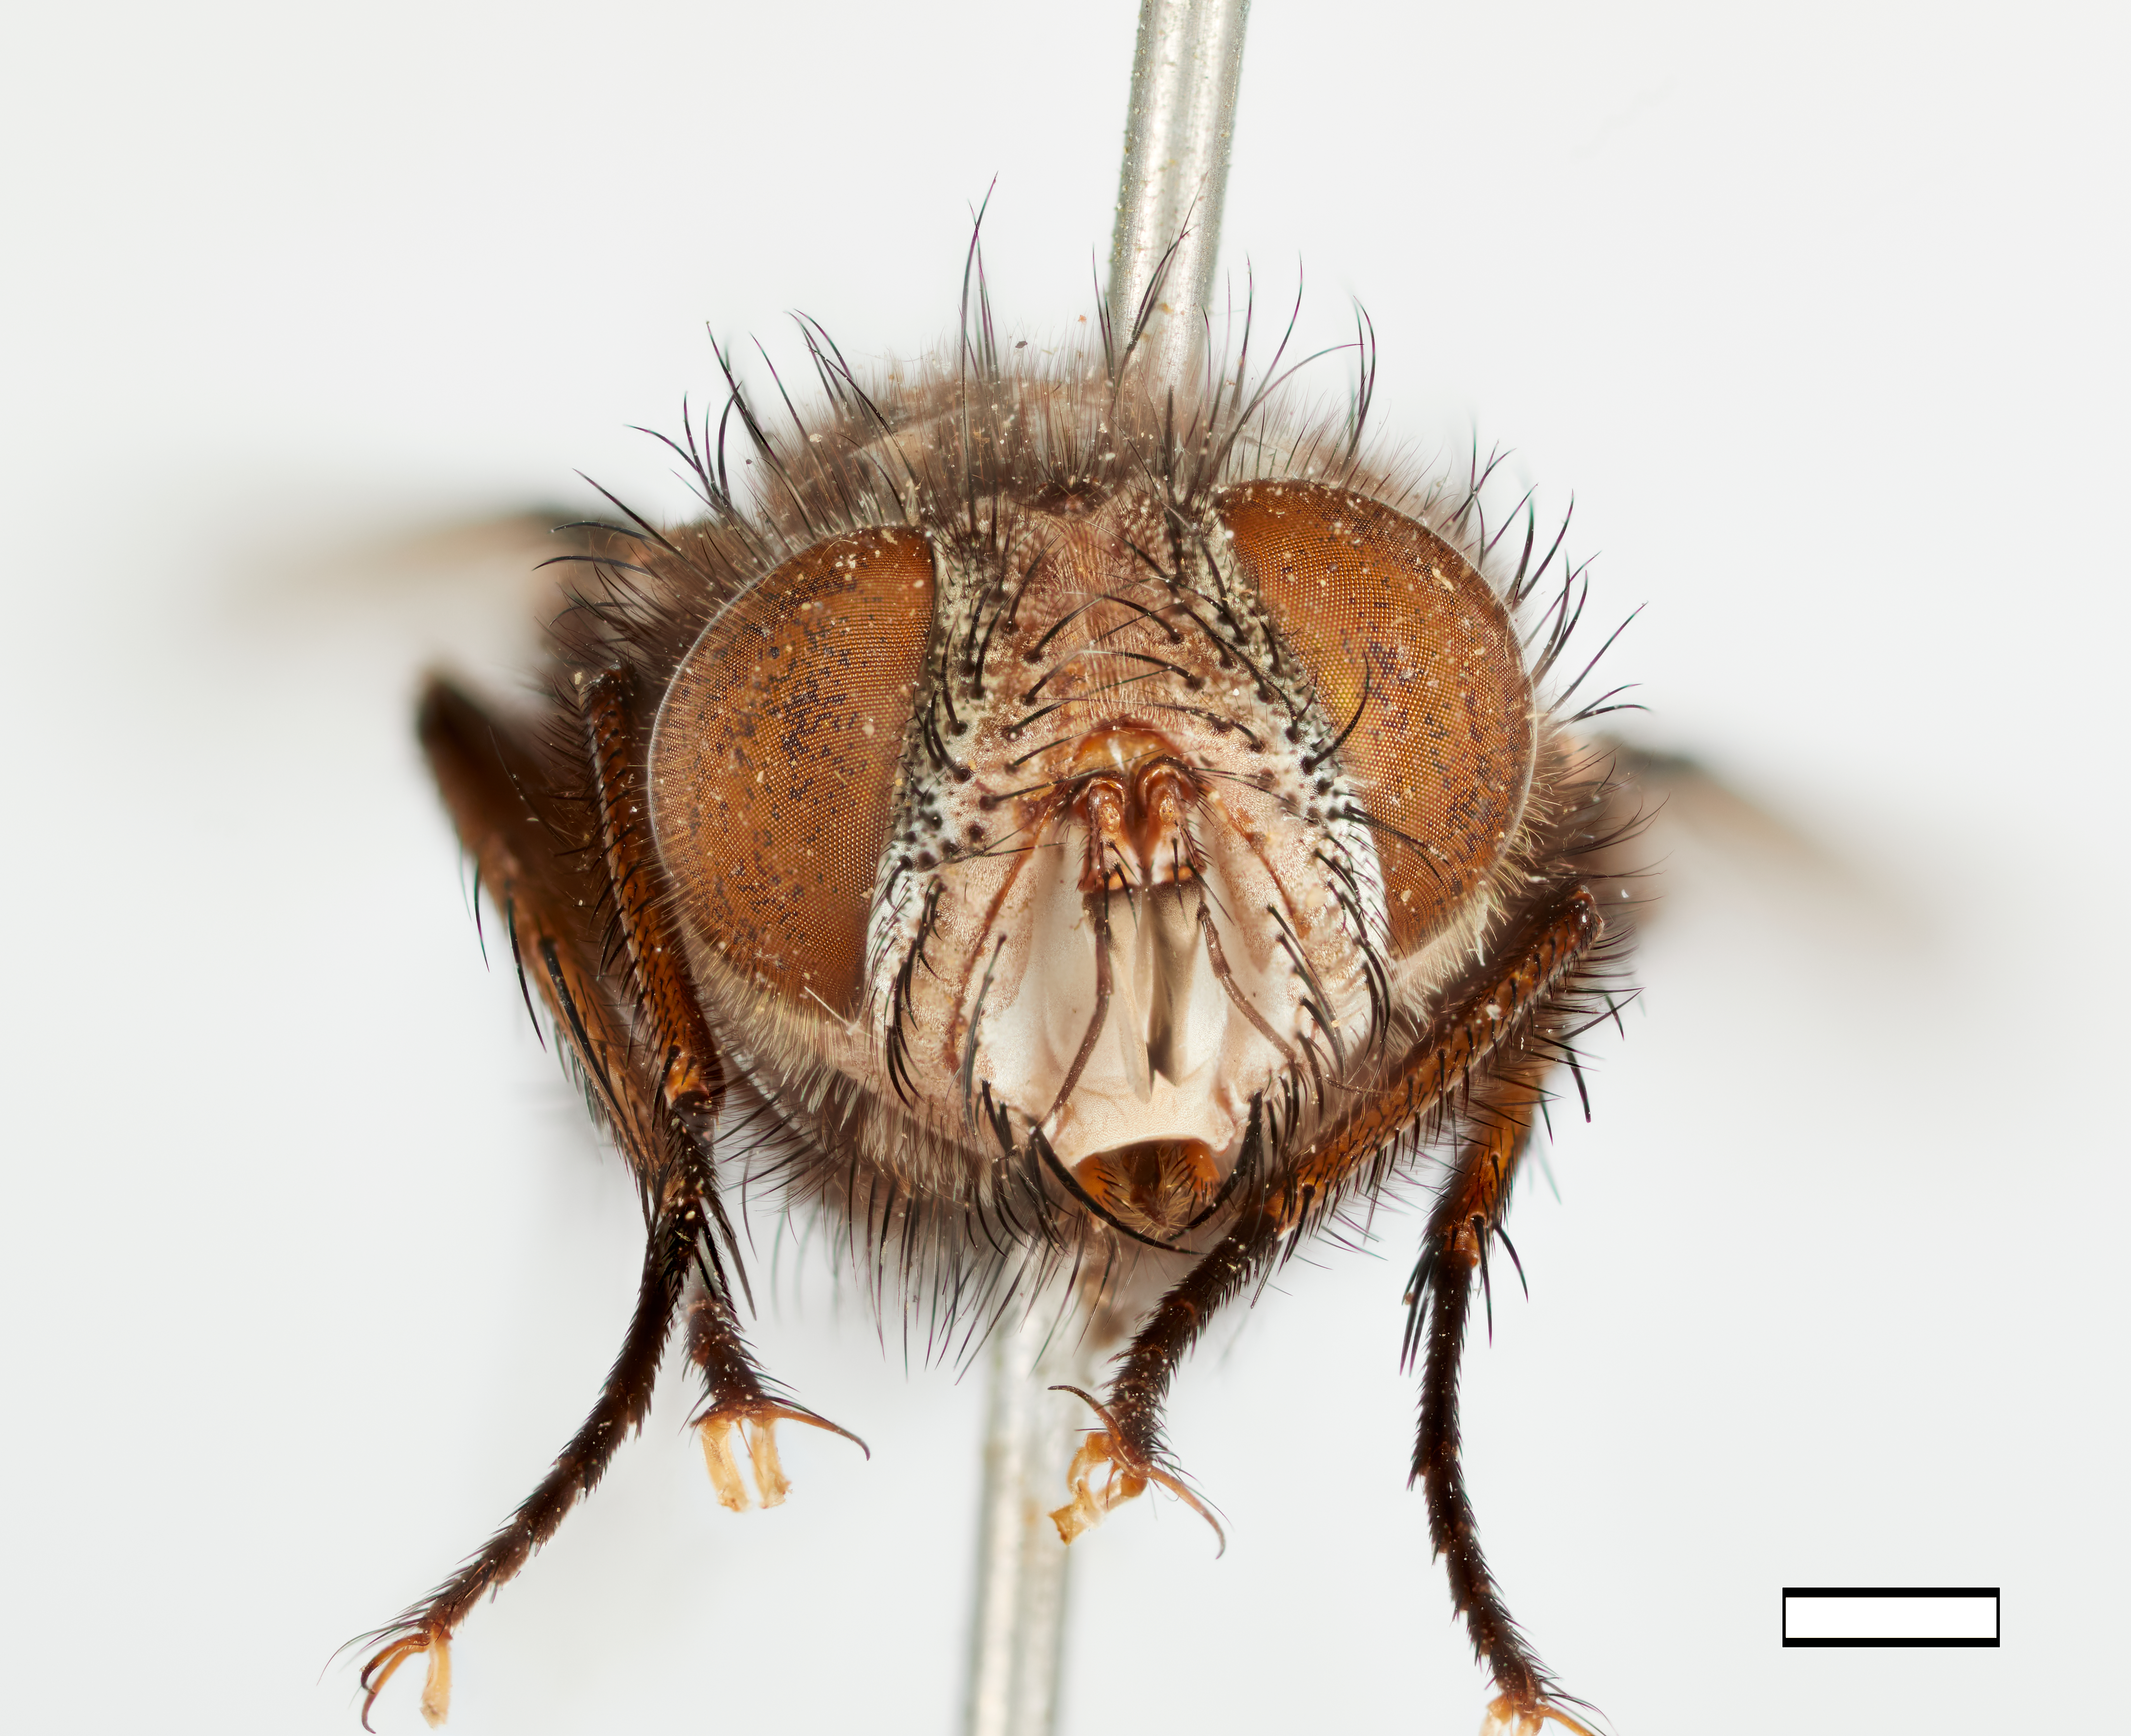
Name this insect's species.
Gaediopsis setosa
